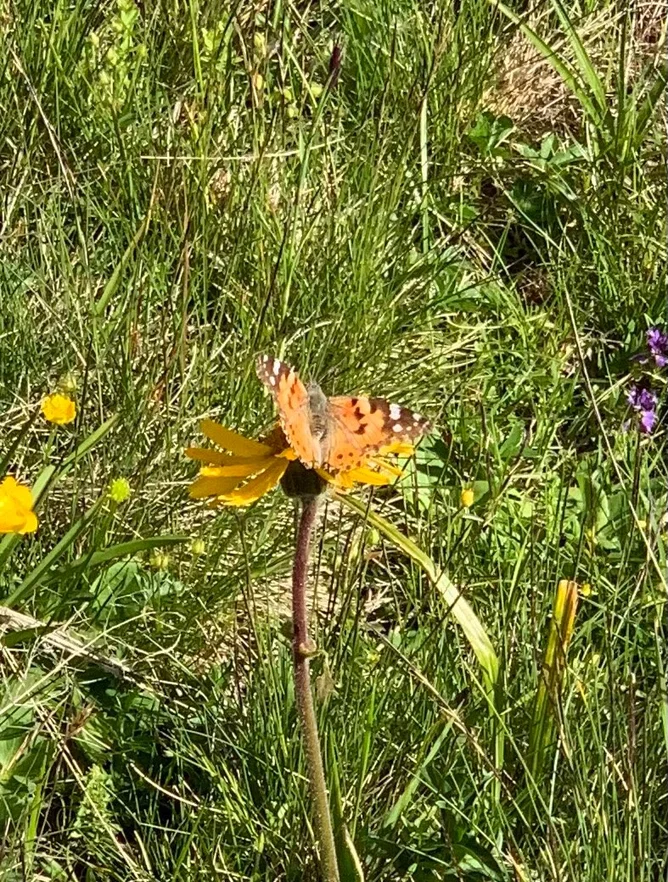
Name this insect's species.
Vanessa cardui
